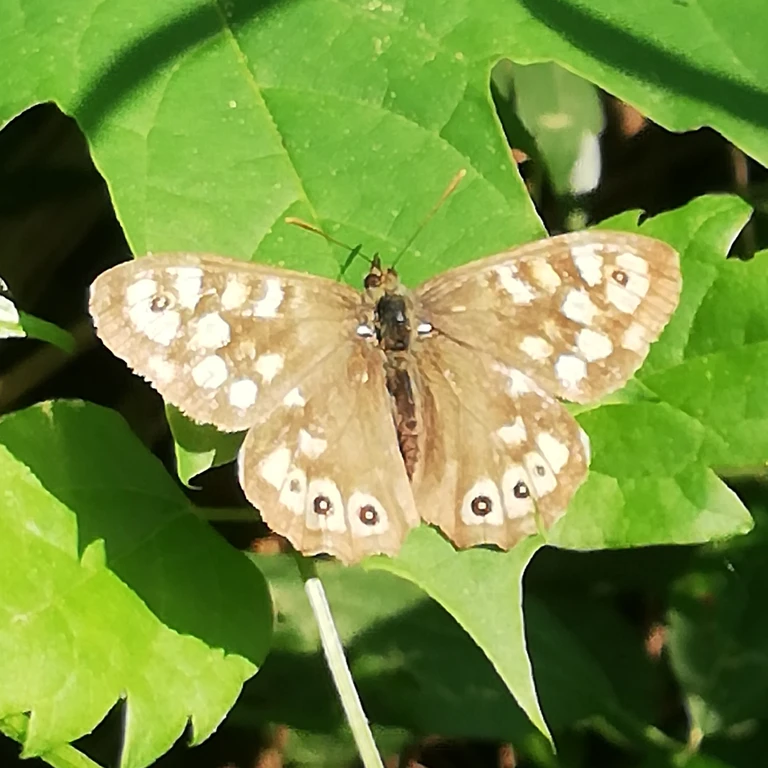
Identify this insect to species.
Pararge aegeria
